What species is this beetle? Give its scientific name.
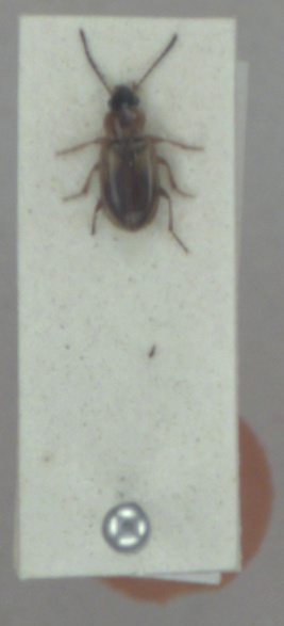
Acupalpus dorsalis
